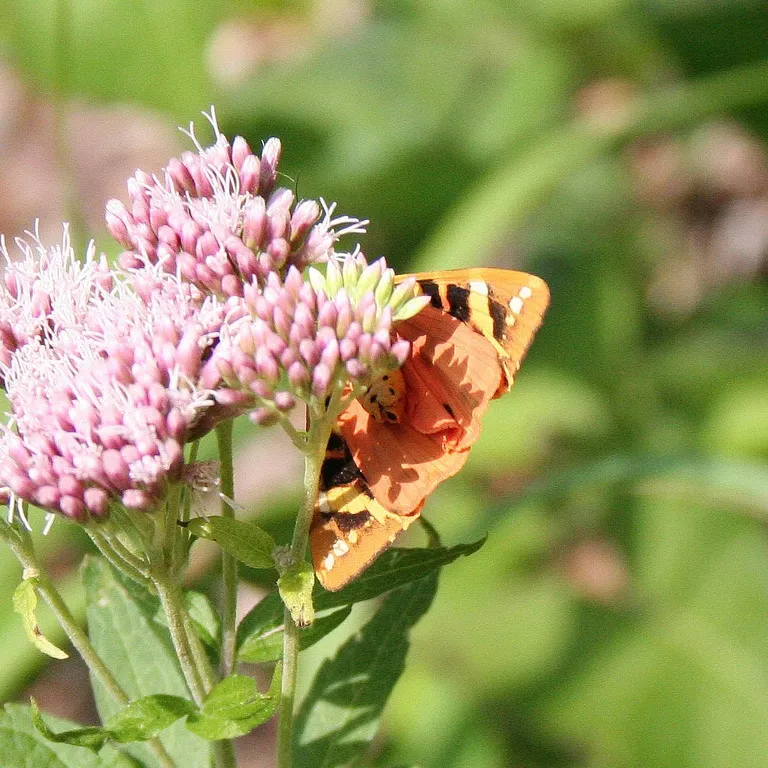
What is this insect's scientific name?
Euplagia quadripunctaria
